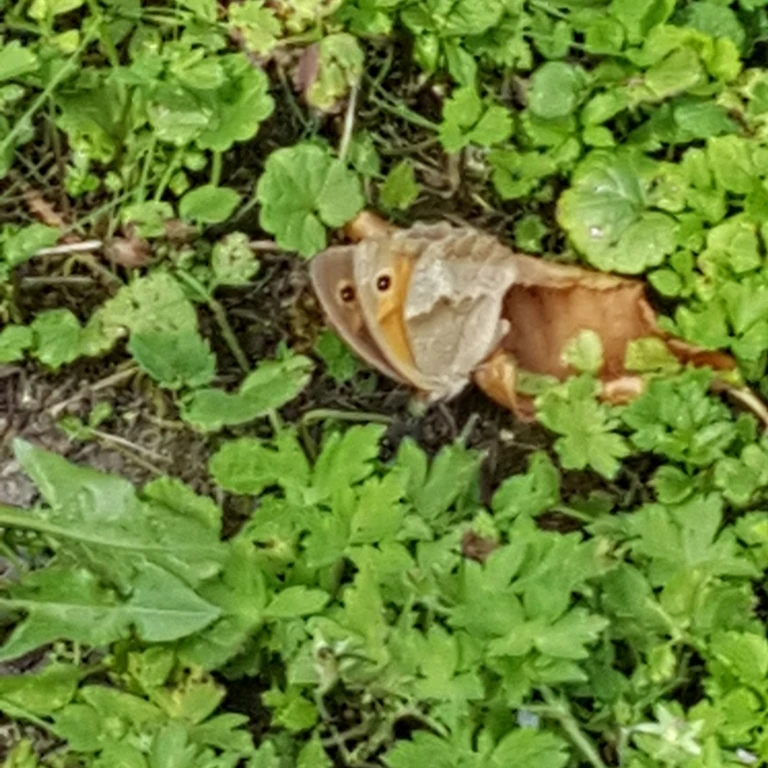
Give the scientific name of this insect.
Maniola jurtina
